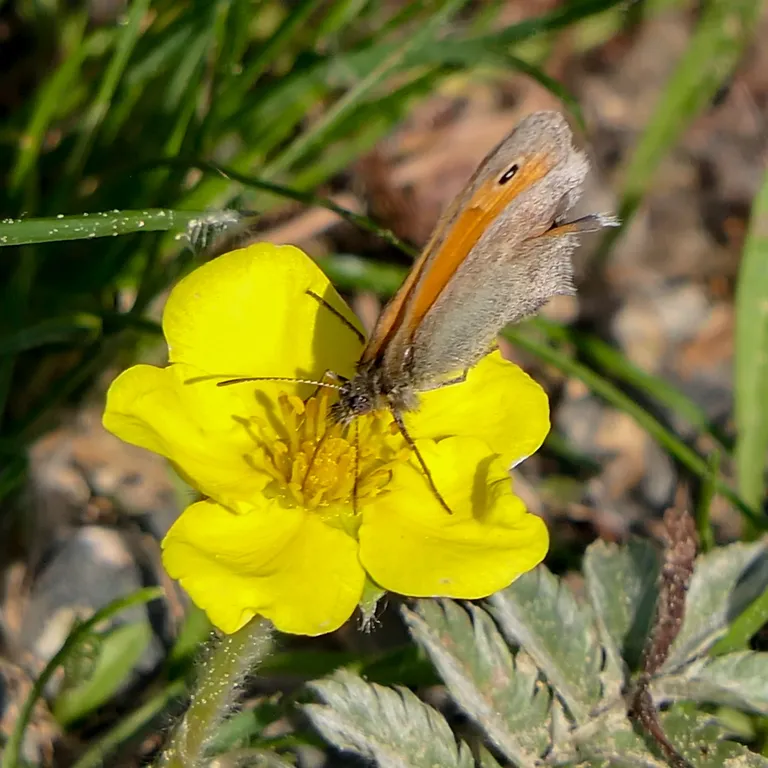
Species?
Coenonympha pamphilus
